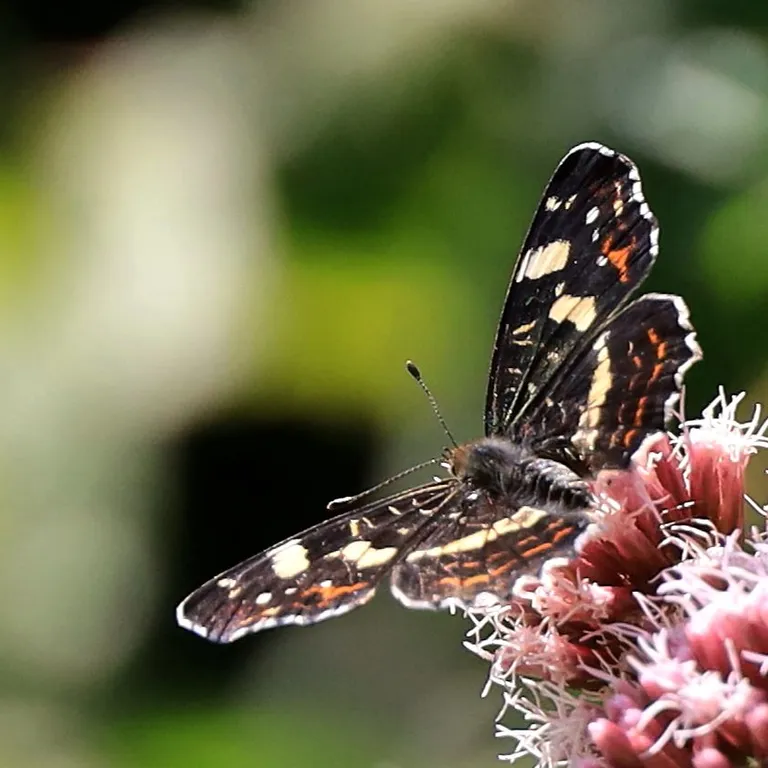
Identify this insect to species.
Araschnia levana
